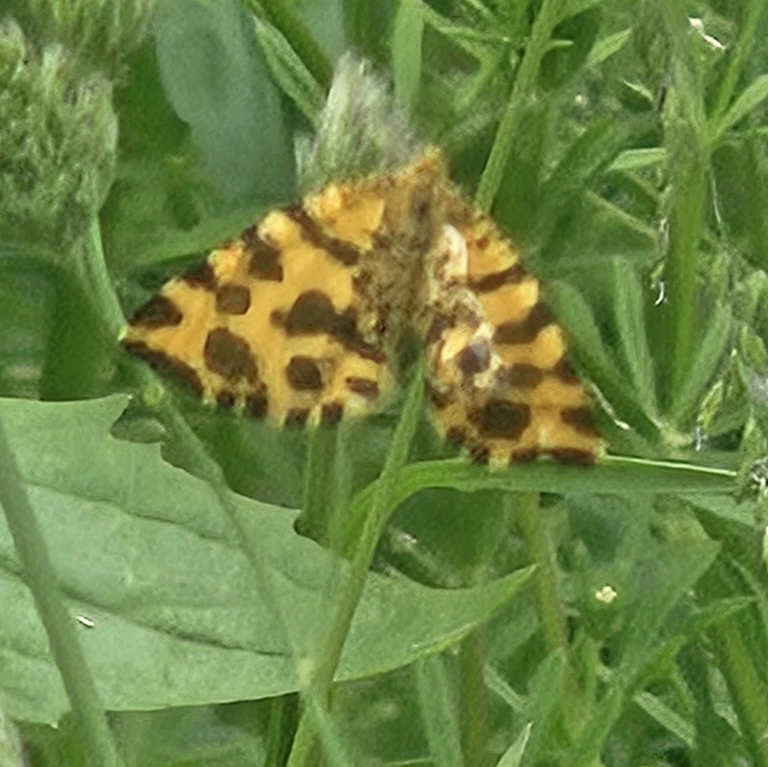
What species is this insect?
Pseudopanthera macularia
